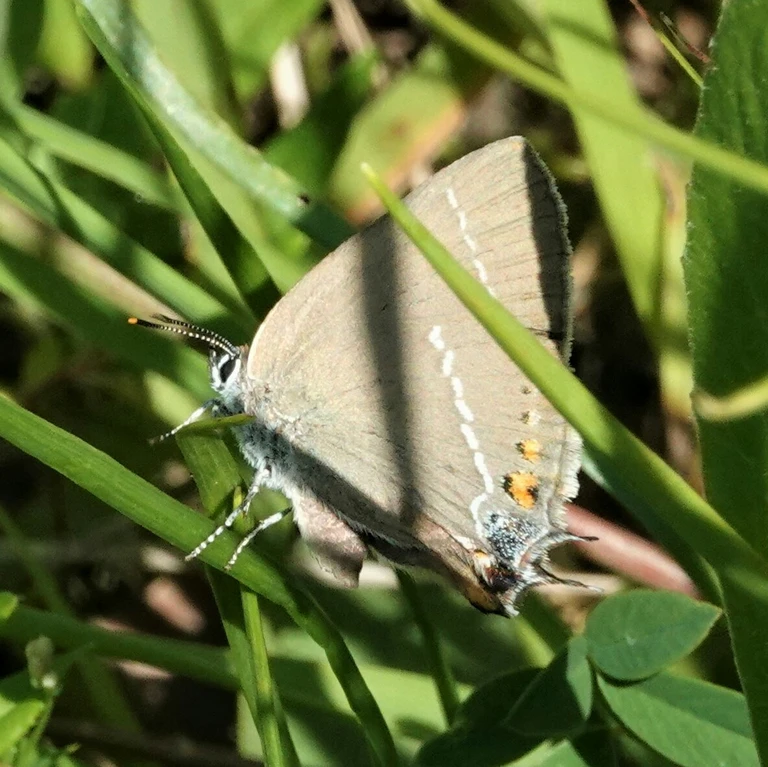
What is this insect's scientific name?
Satyrium spini (also Tuttiola spini)
